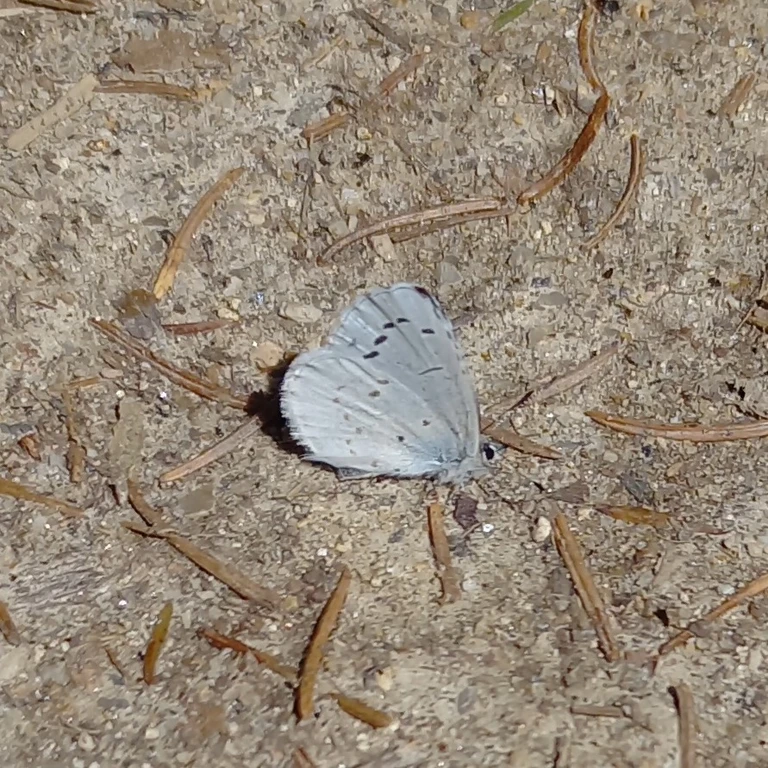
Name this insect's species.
Celastrina argiolus
